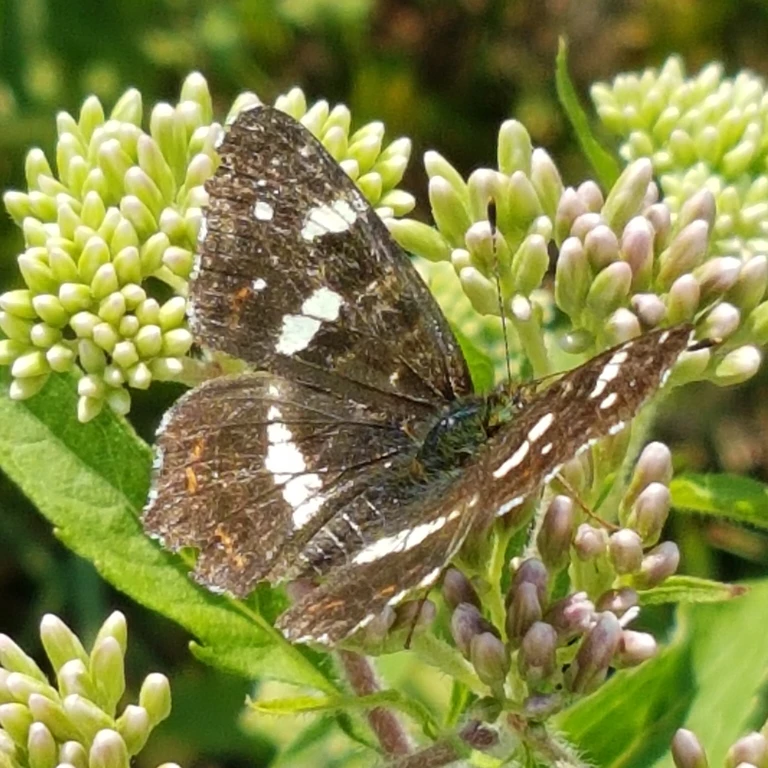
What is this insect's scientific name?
Araschnia levana
